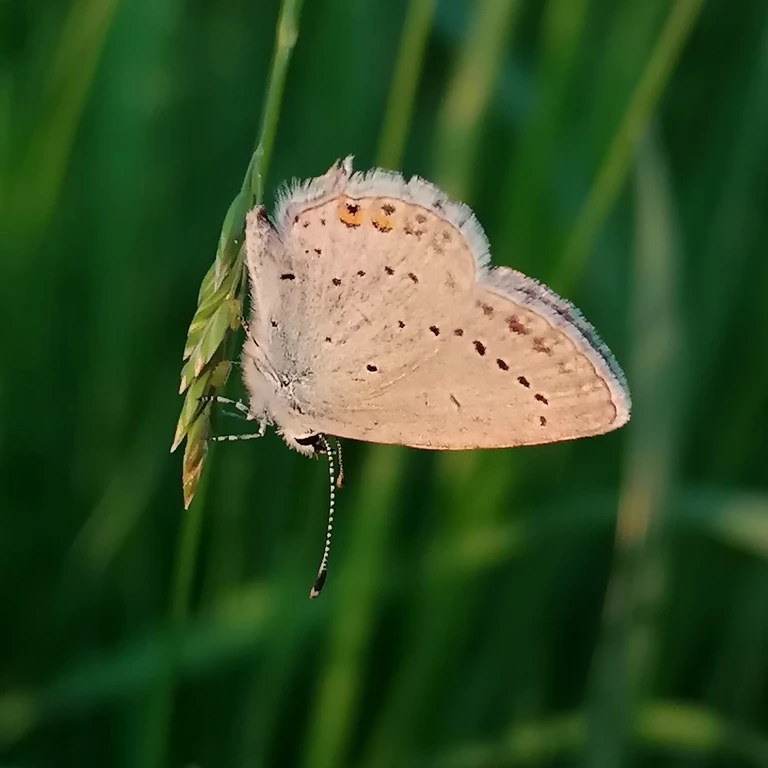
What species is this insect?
Cupido argiades (also Elkalyce argiades)
